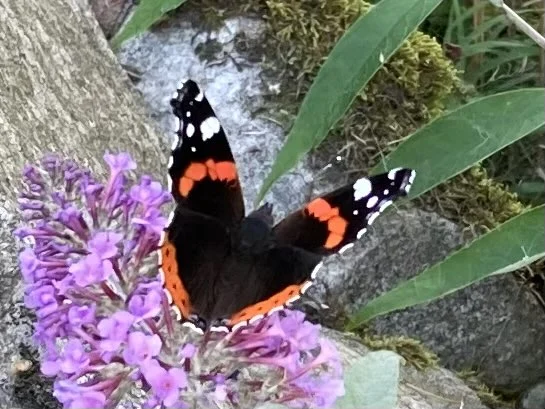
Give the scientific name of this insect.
Vanessa atalanta
